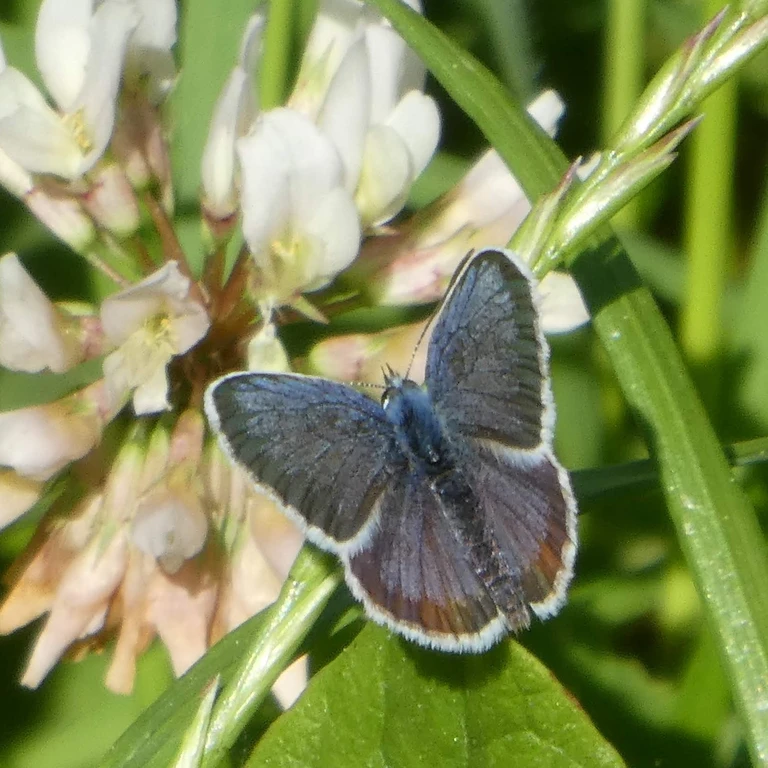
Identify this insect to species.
Plebejus argus
